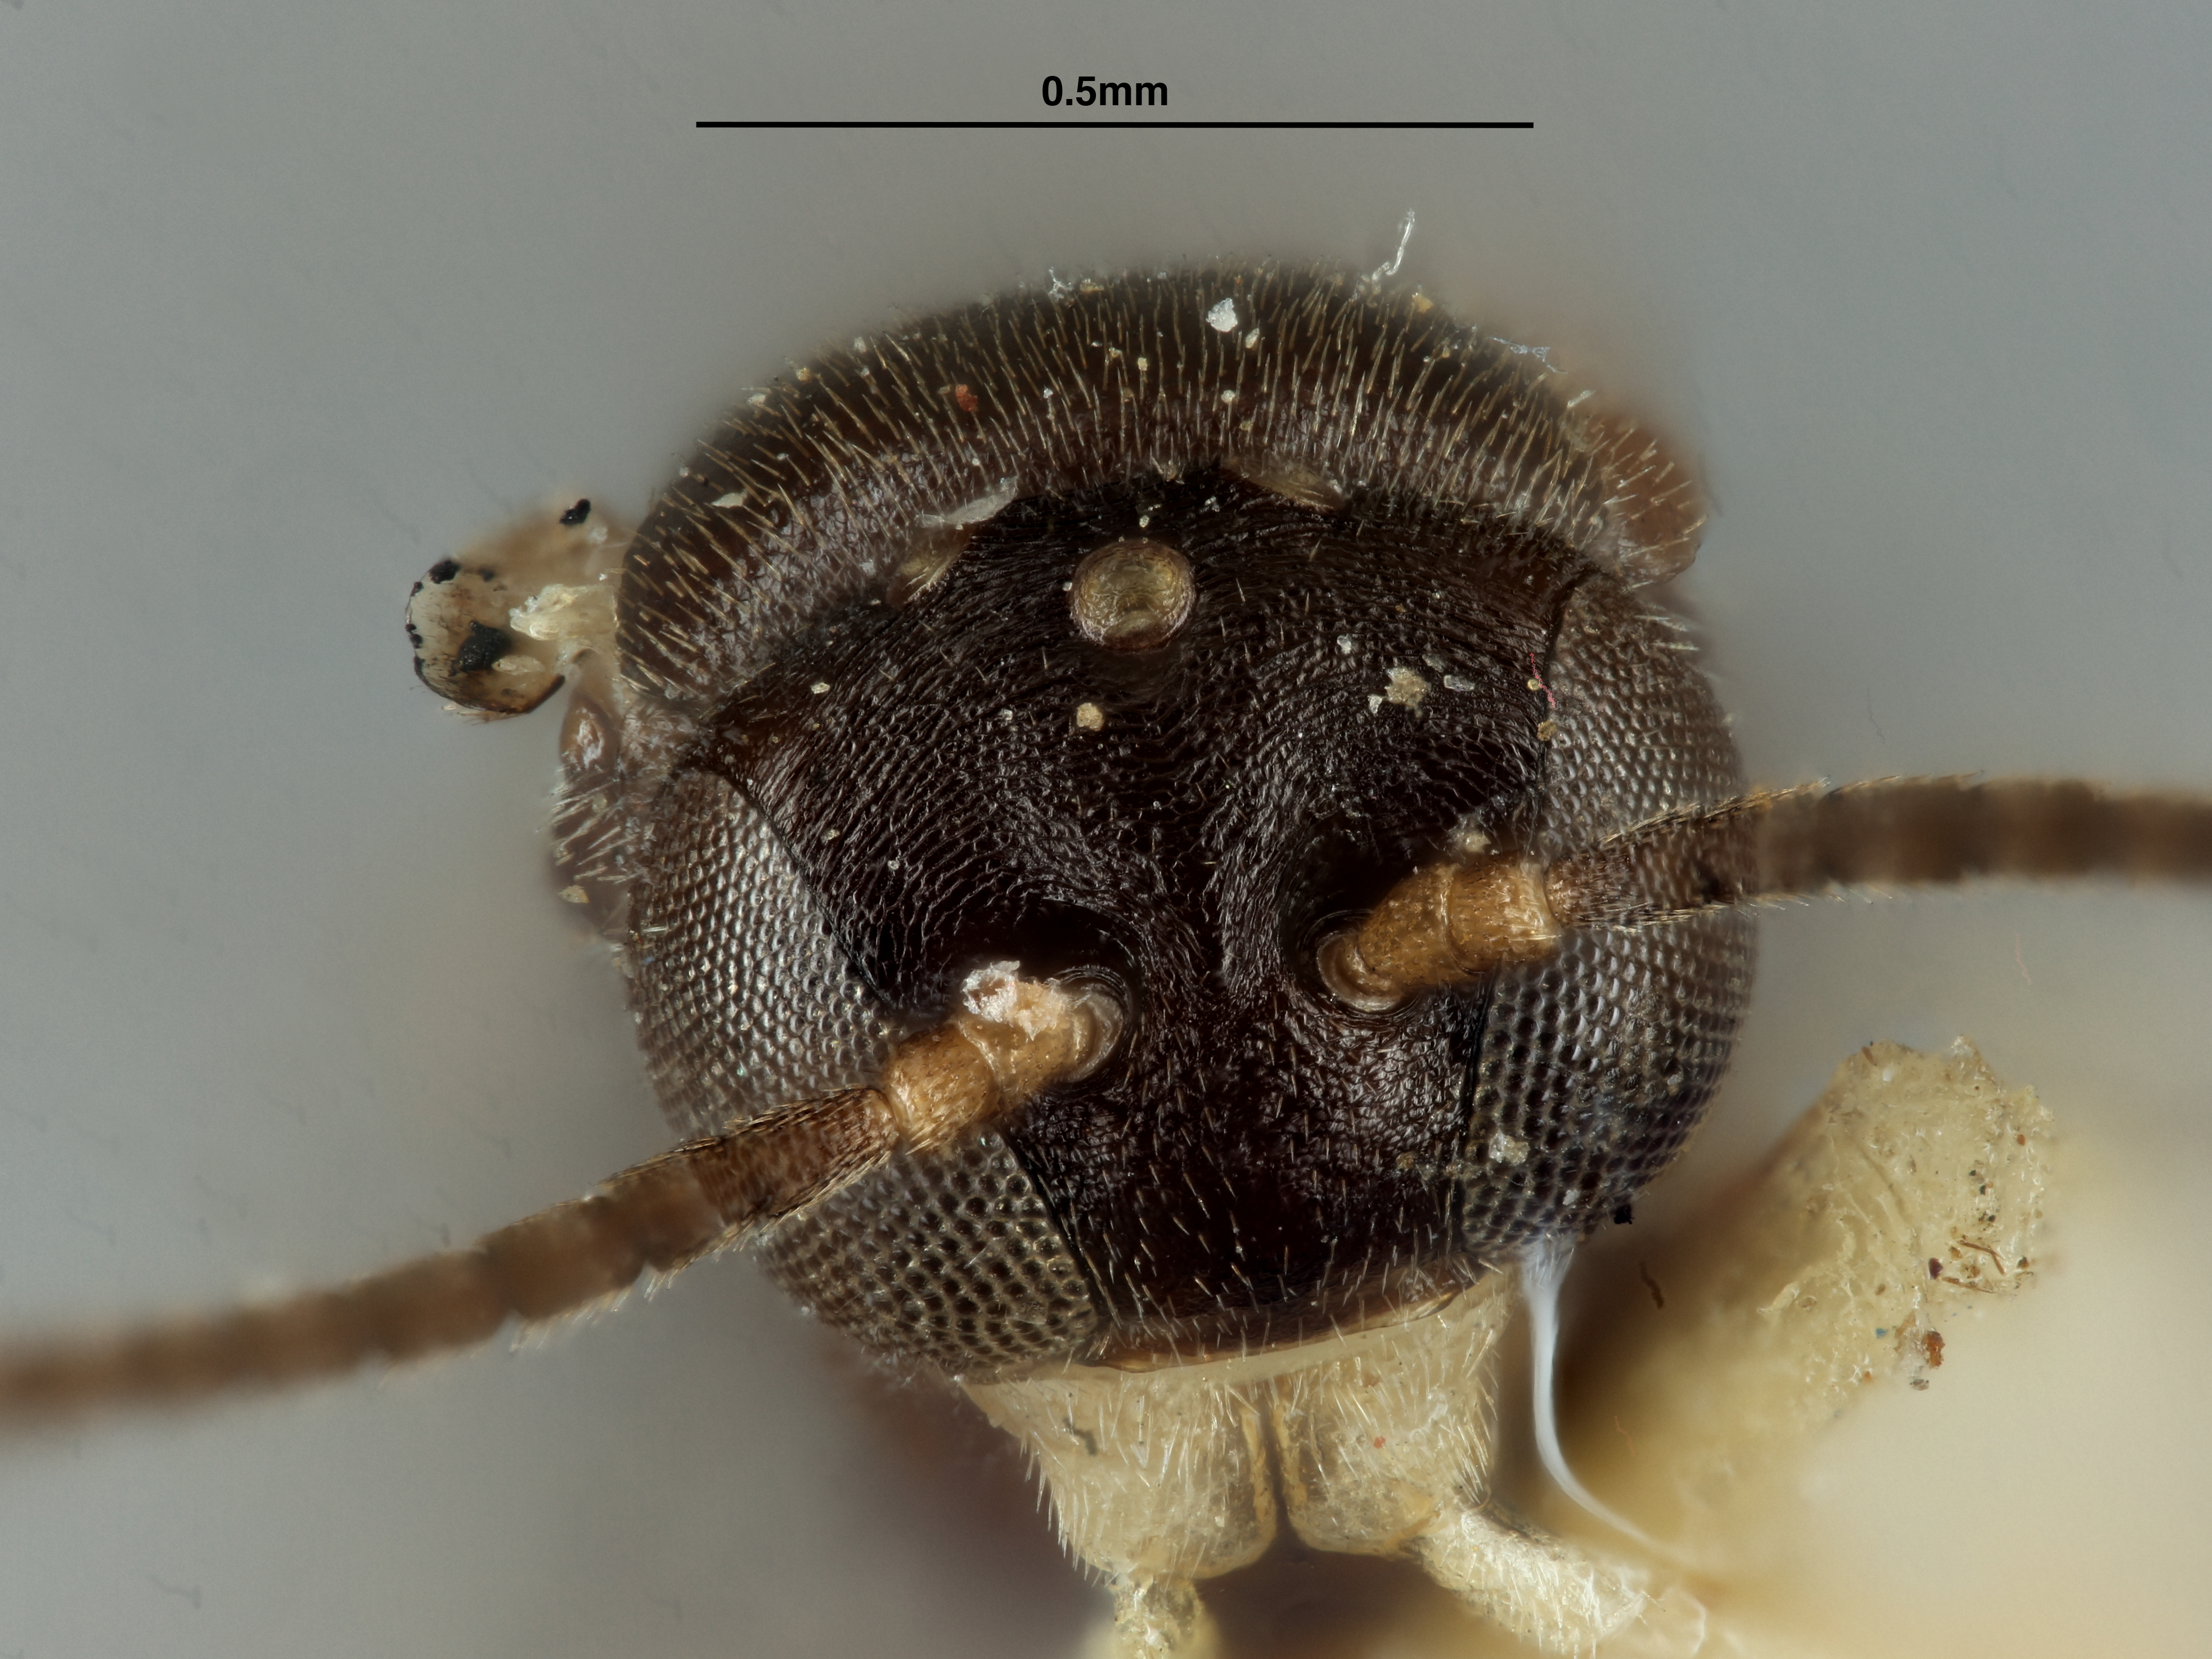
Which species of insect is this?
Elasmosoma pergandei
